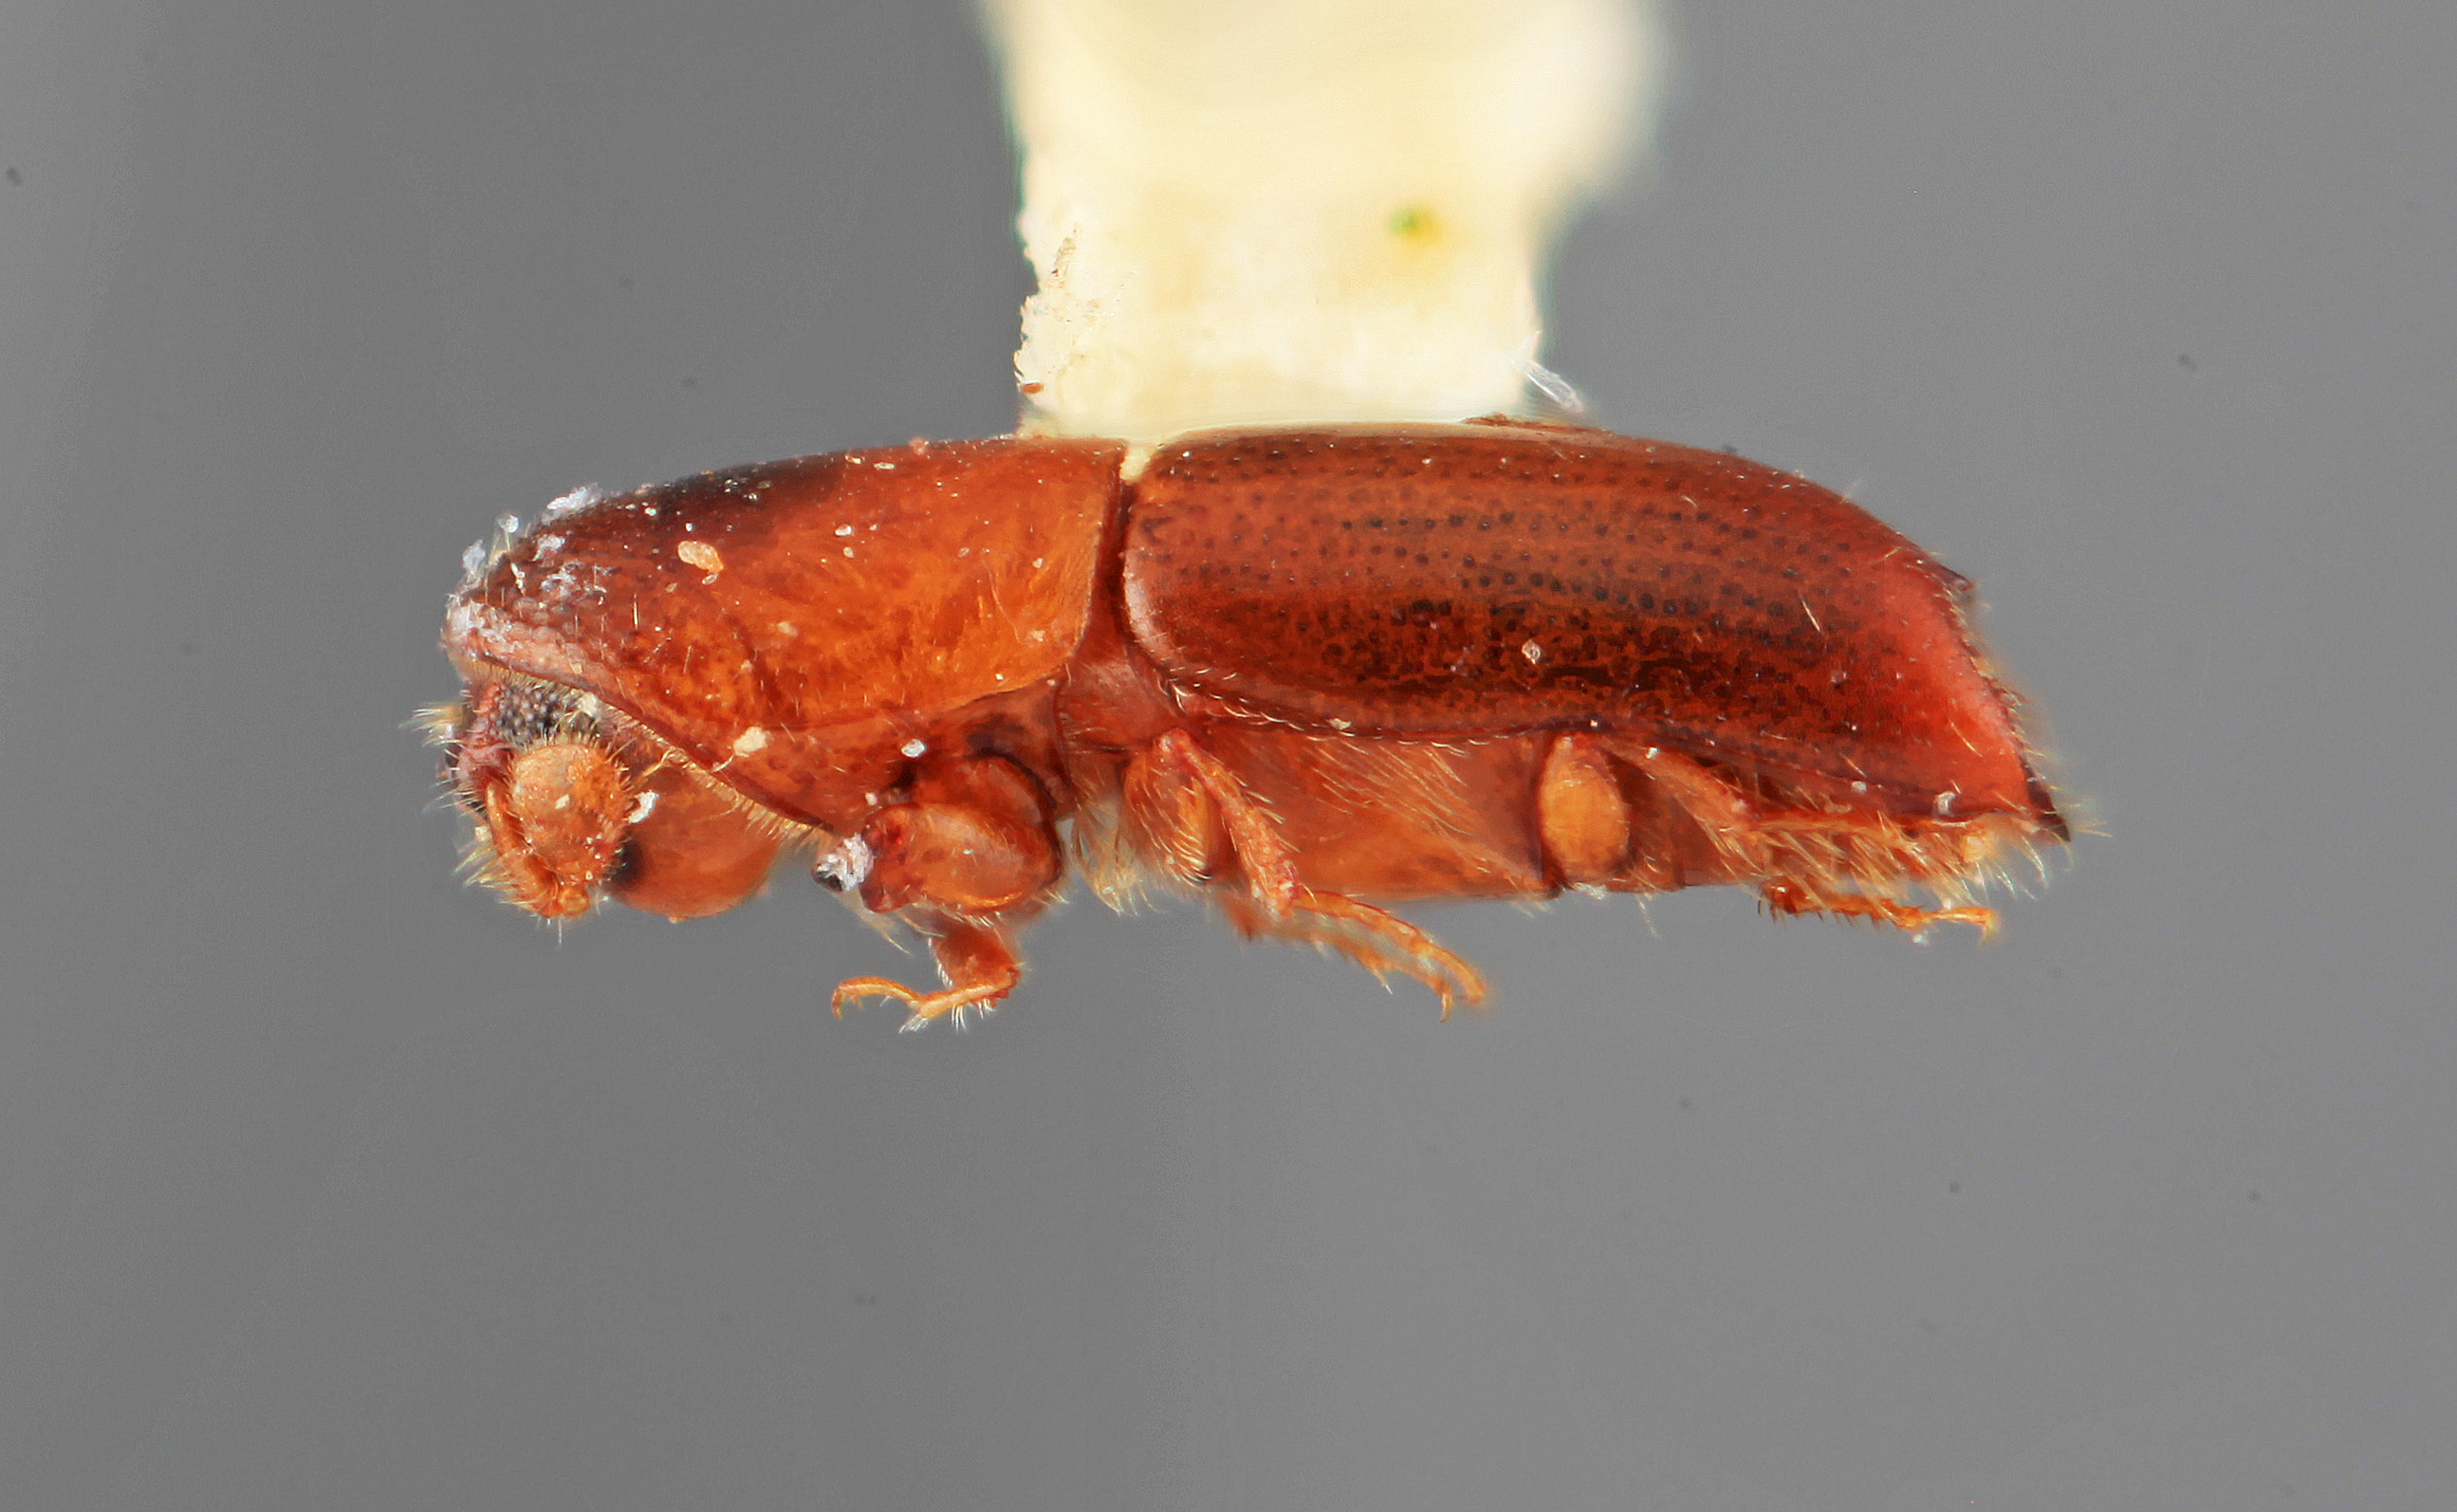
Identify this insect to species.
Monarthrum septulosum
